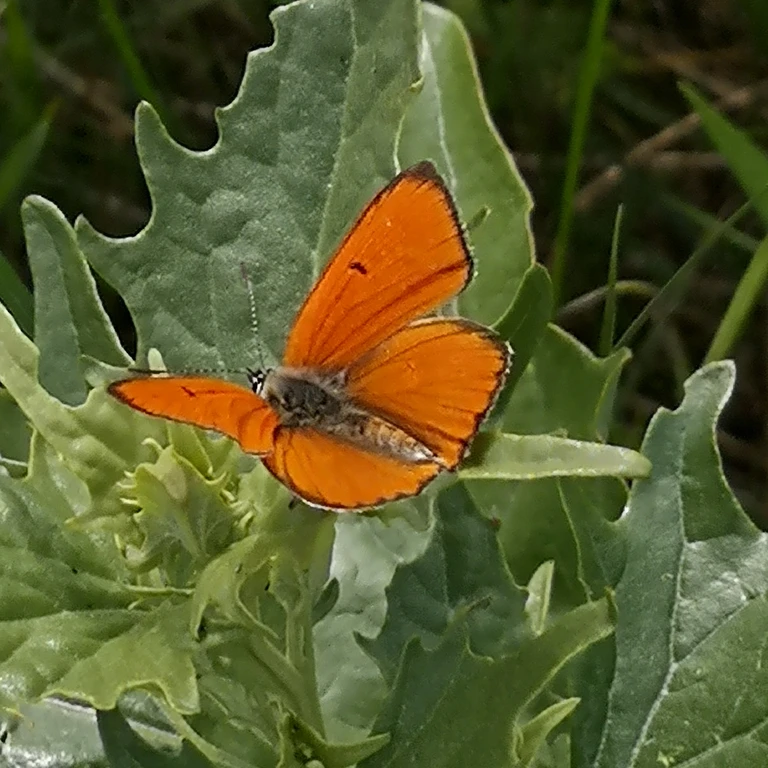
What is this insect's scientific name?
Lycaena dispar
